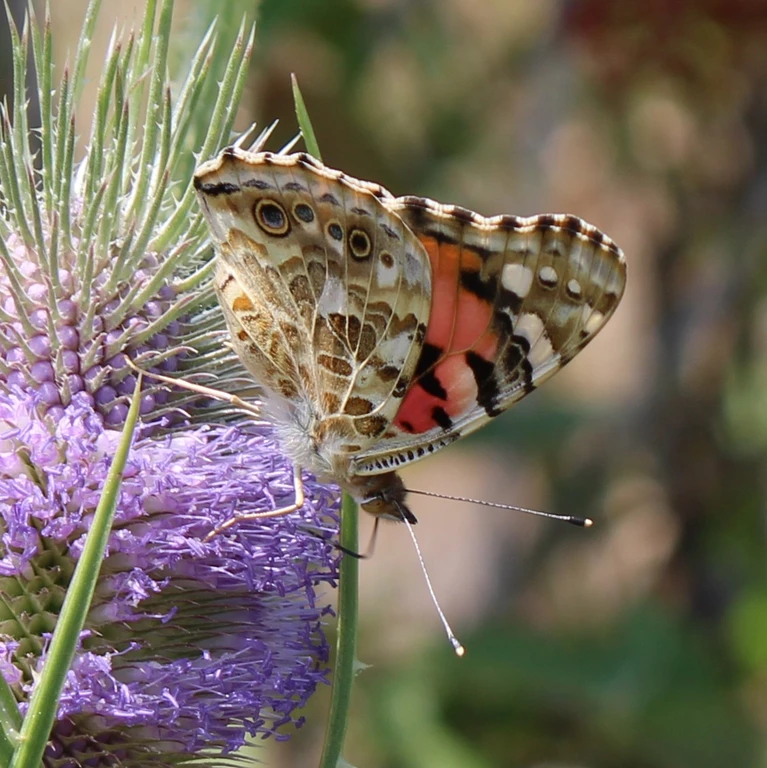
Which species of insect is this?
Vanessa cardui
